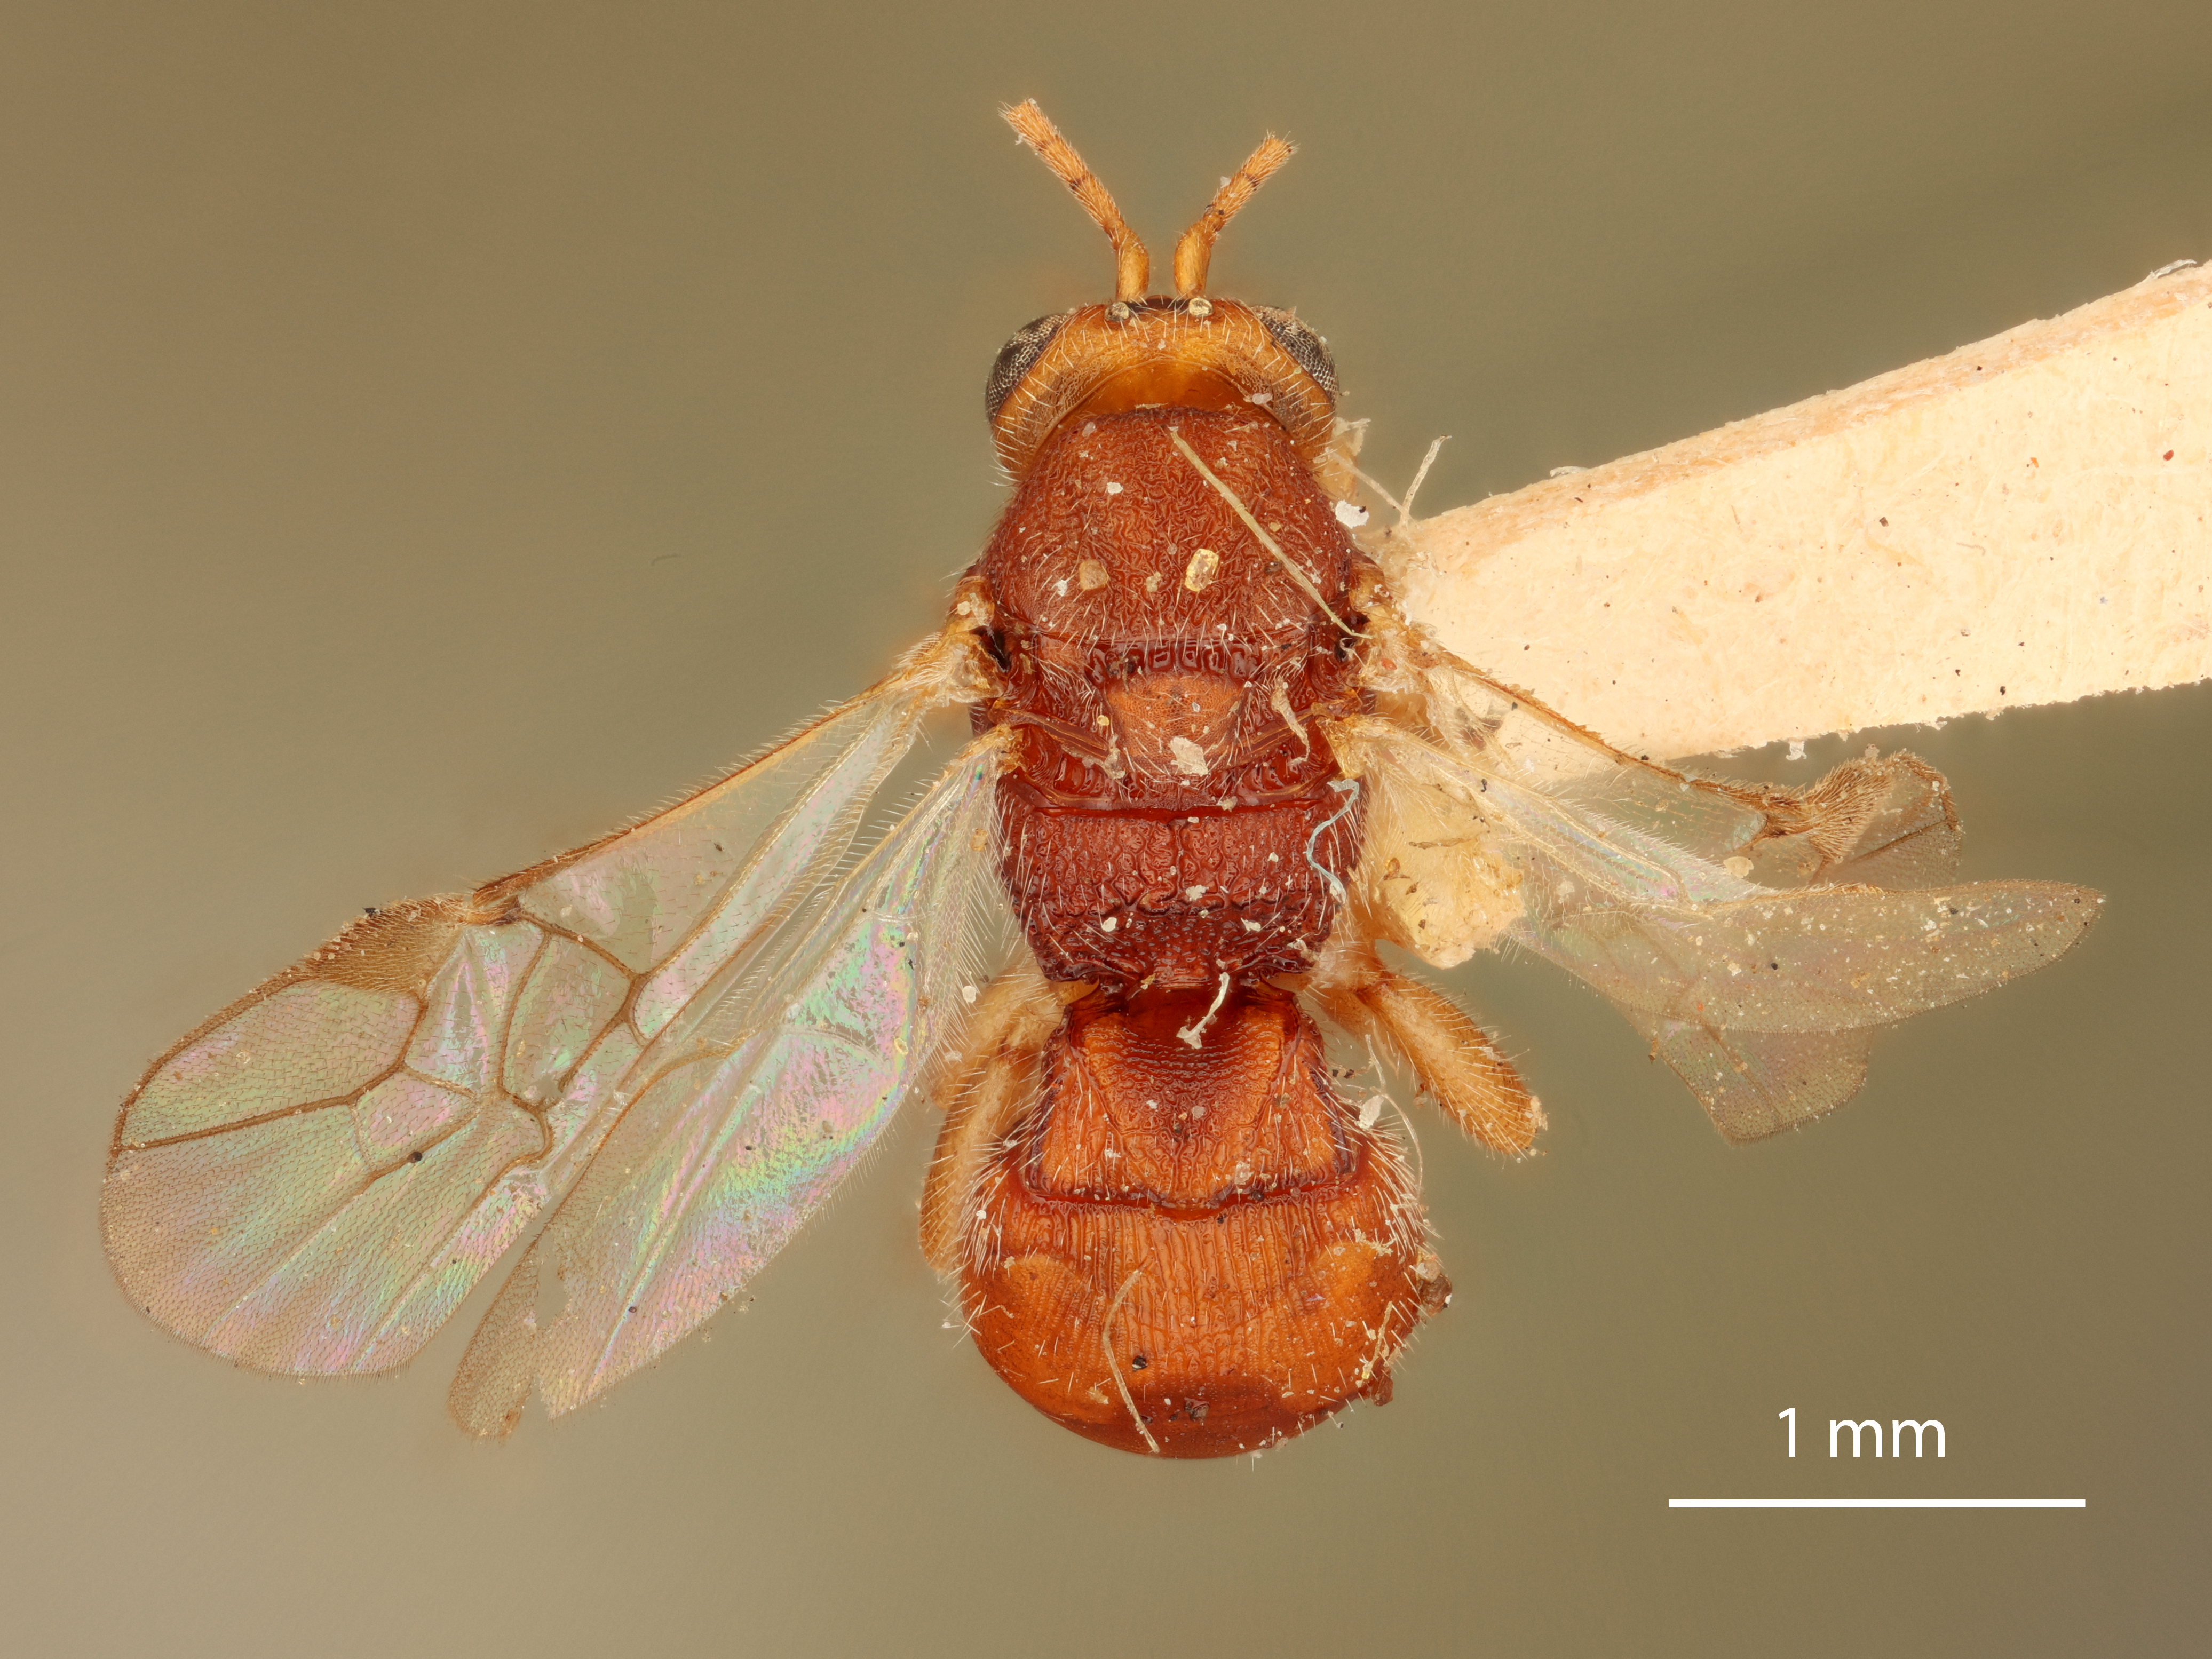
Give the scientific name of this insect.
Glyptocolastas bruchivorus
